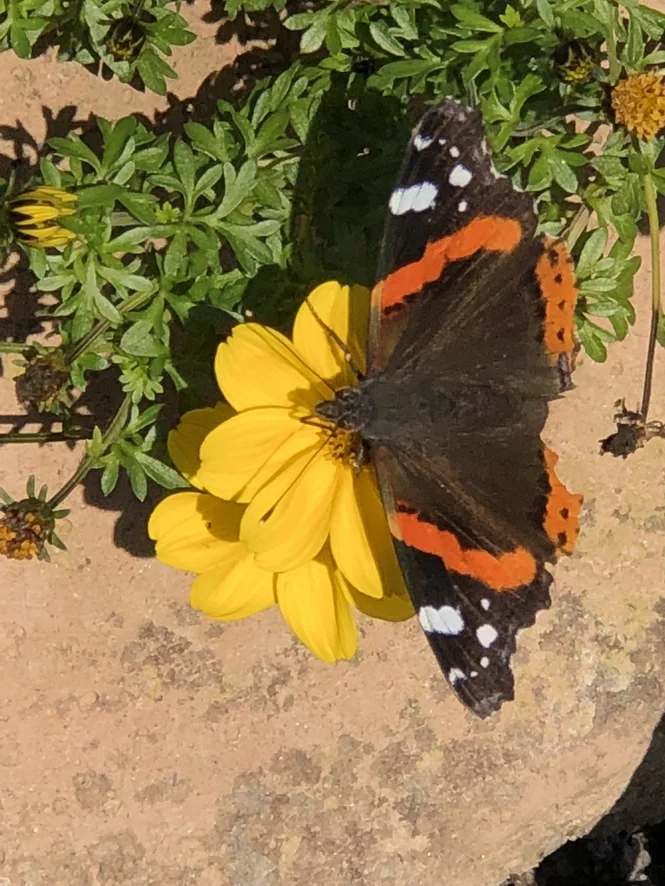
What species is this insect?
Vanessa atalanta
